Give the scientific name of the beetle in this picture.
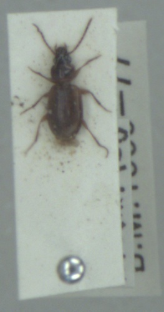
Trechus quadristriatus
